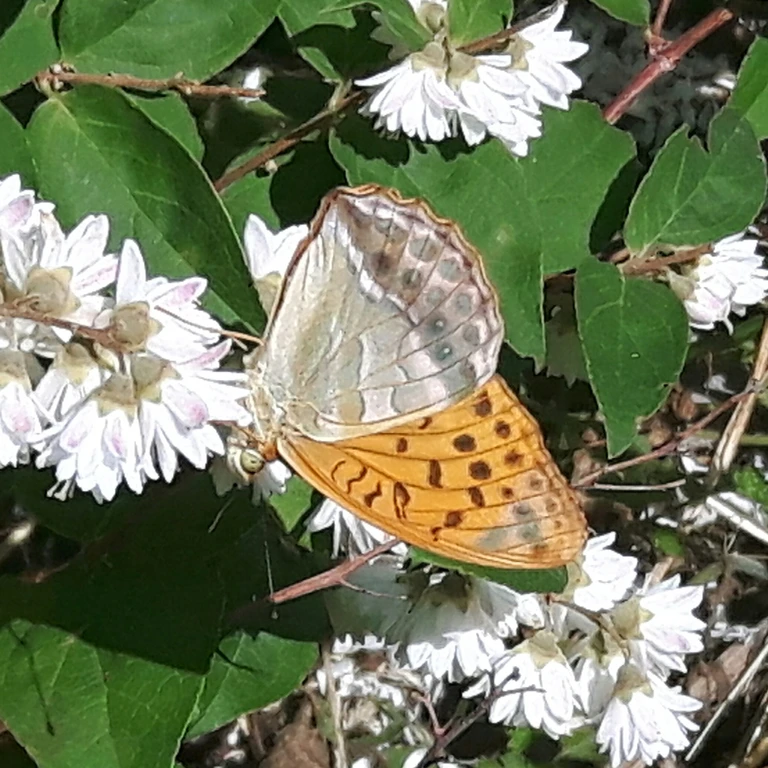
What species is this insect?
Argynnis paphia
